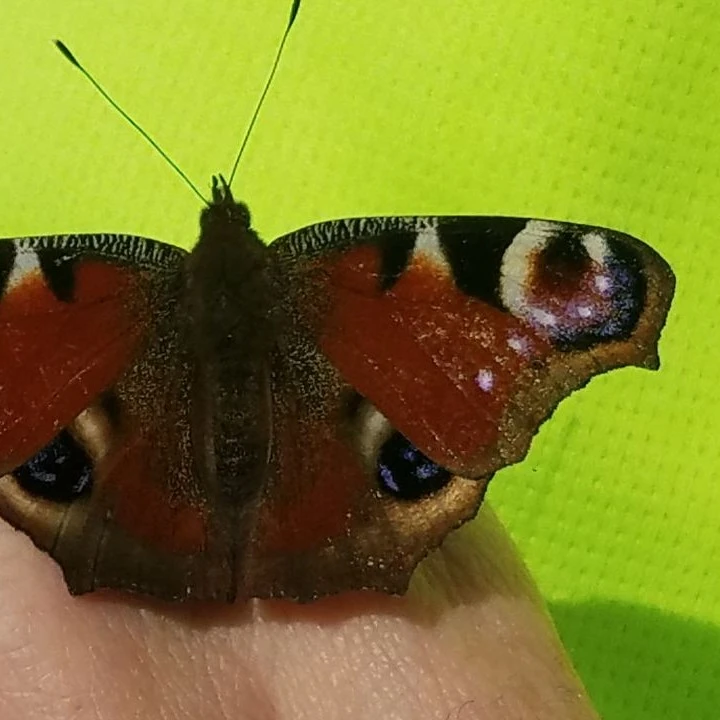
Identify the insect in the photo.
Aglais io
